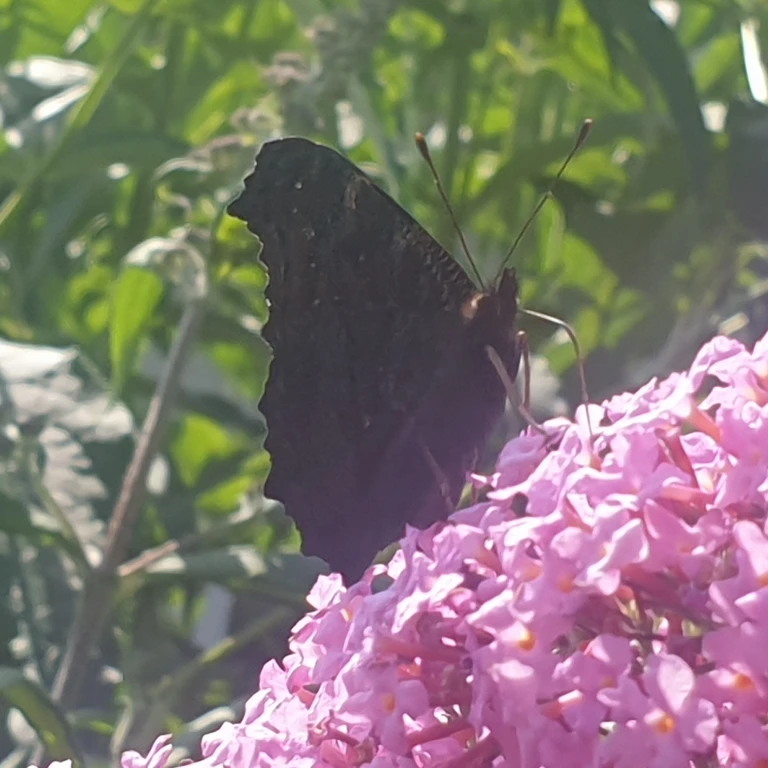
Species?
Aglais io
